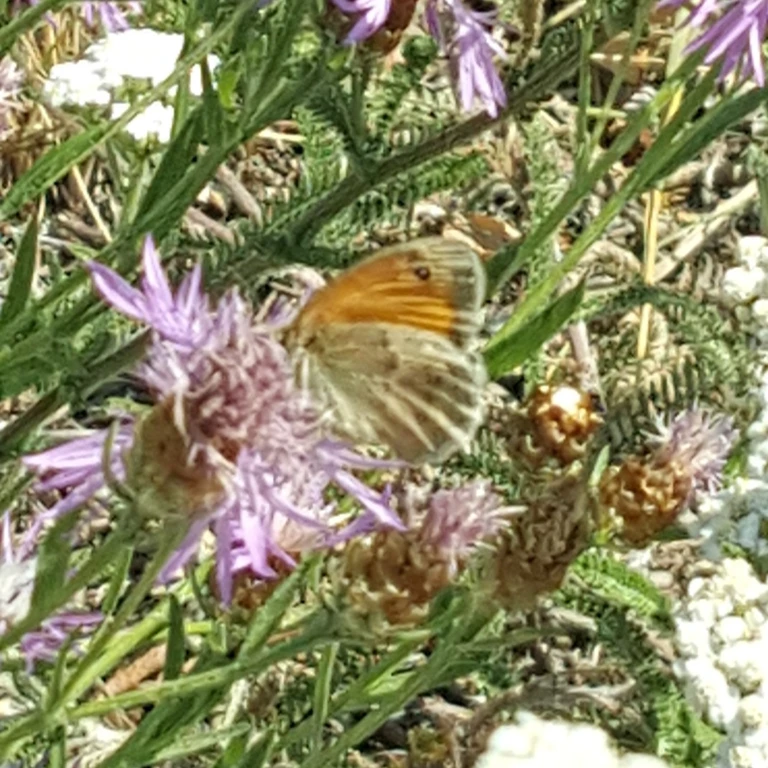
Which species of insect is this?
Coenonympha pamphilus
